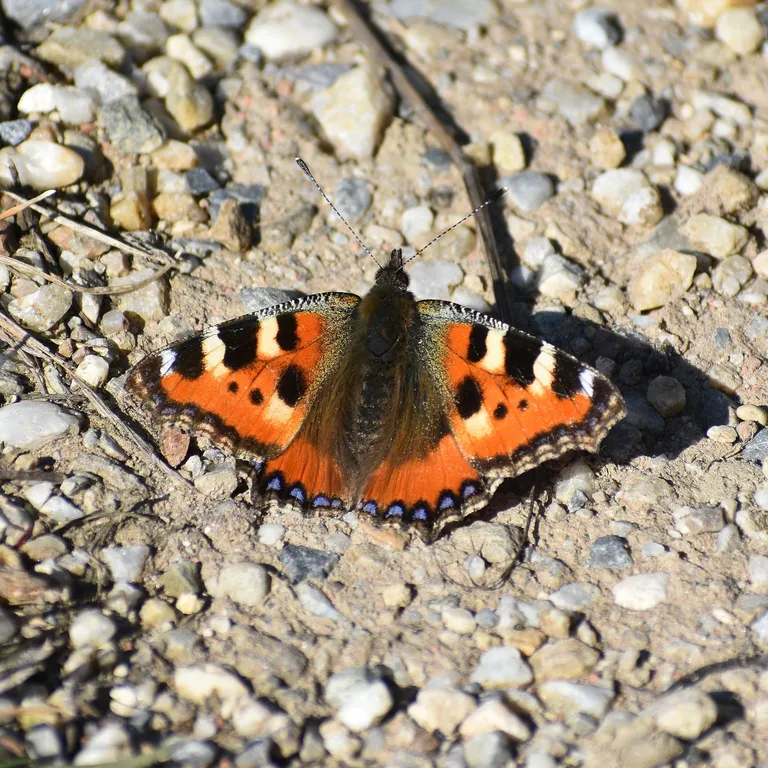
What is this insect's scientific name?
Aglais urticae
